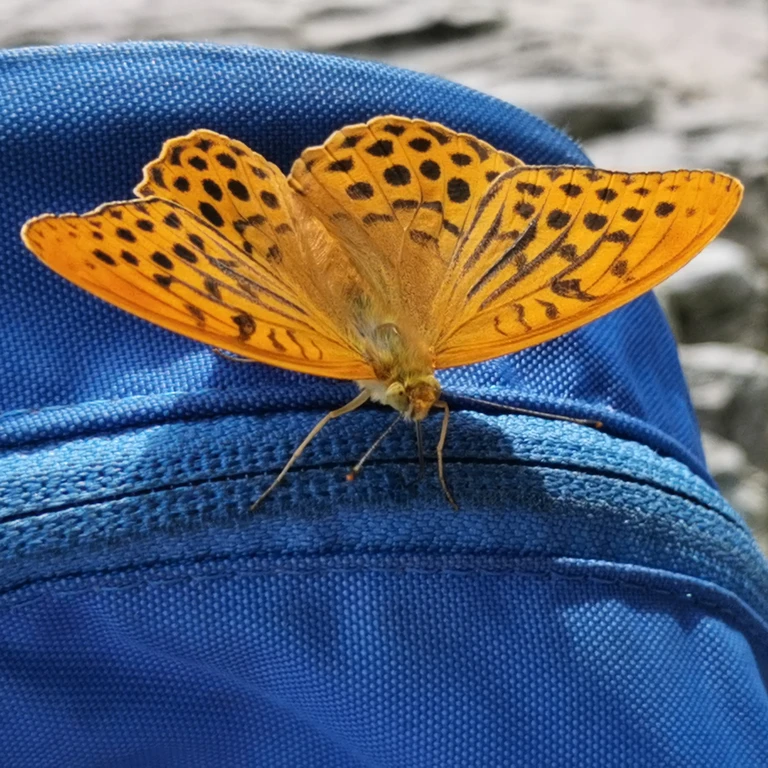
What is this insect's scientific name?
Argynnis paphia
